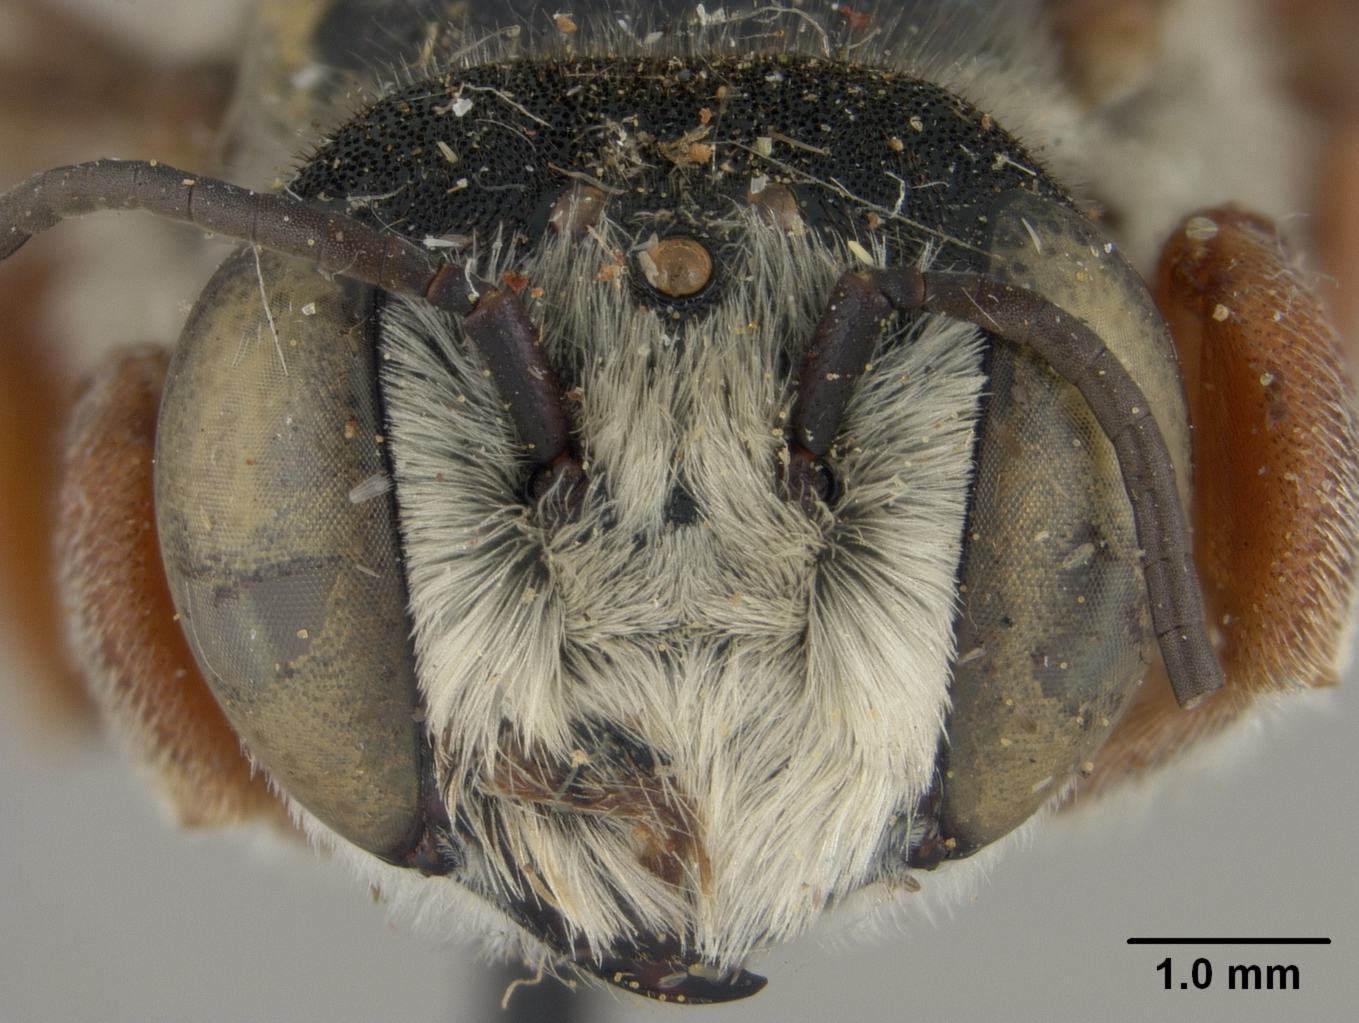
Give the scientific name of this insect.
Megachile indianorum
